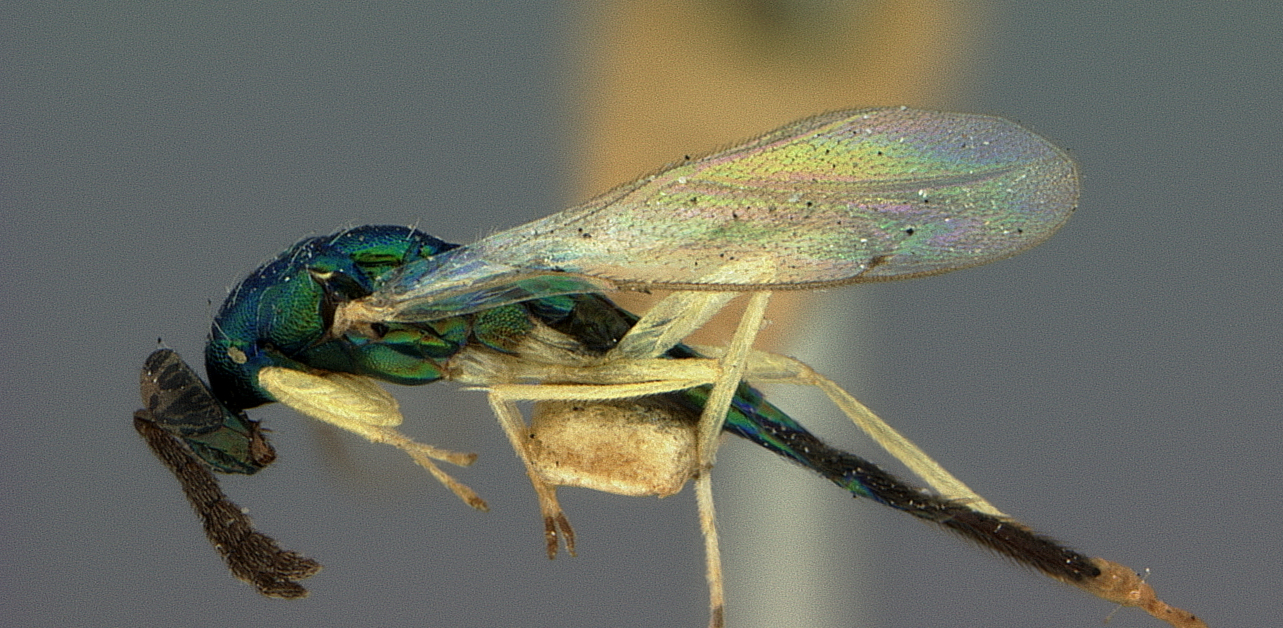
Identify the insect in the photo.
Sympiesis dolichogaster
